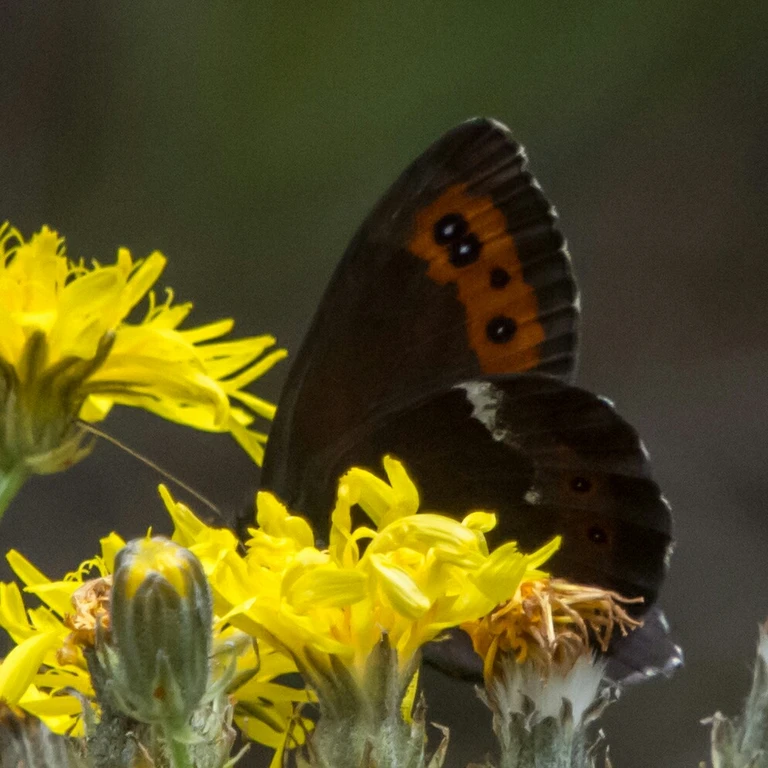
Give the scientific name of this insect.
Erebia ligea
